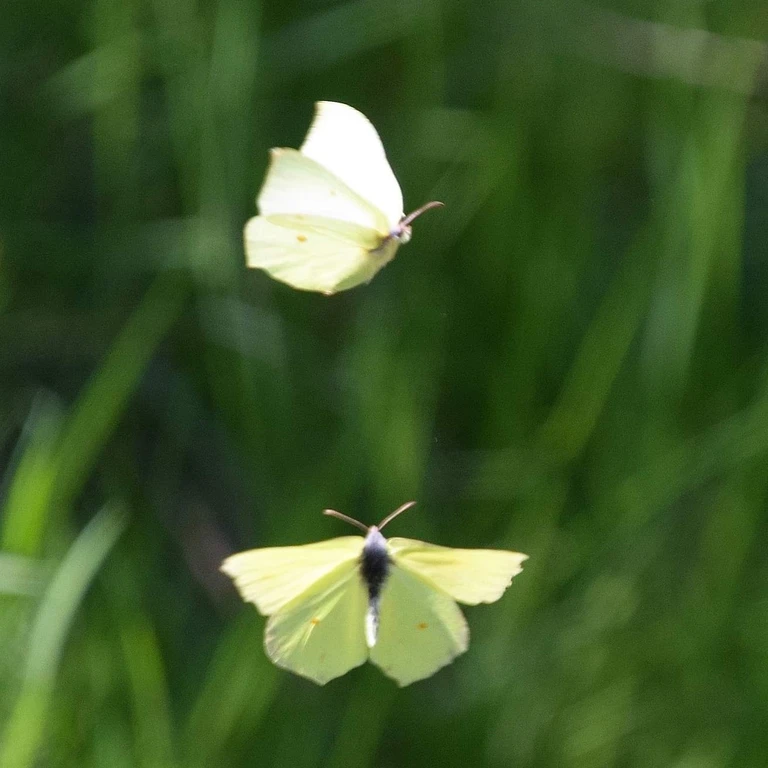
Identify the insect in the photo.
Gonepteryx rhamni
